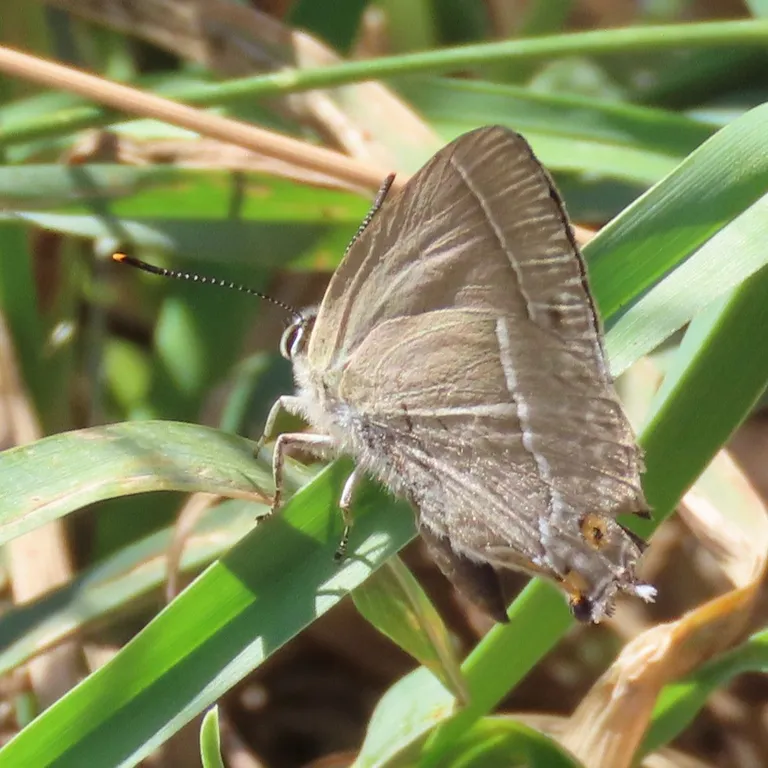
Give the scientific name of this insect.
Favonius quercus (also Quercusia quercus)
